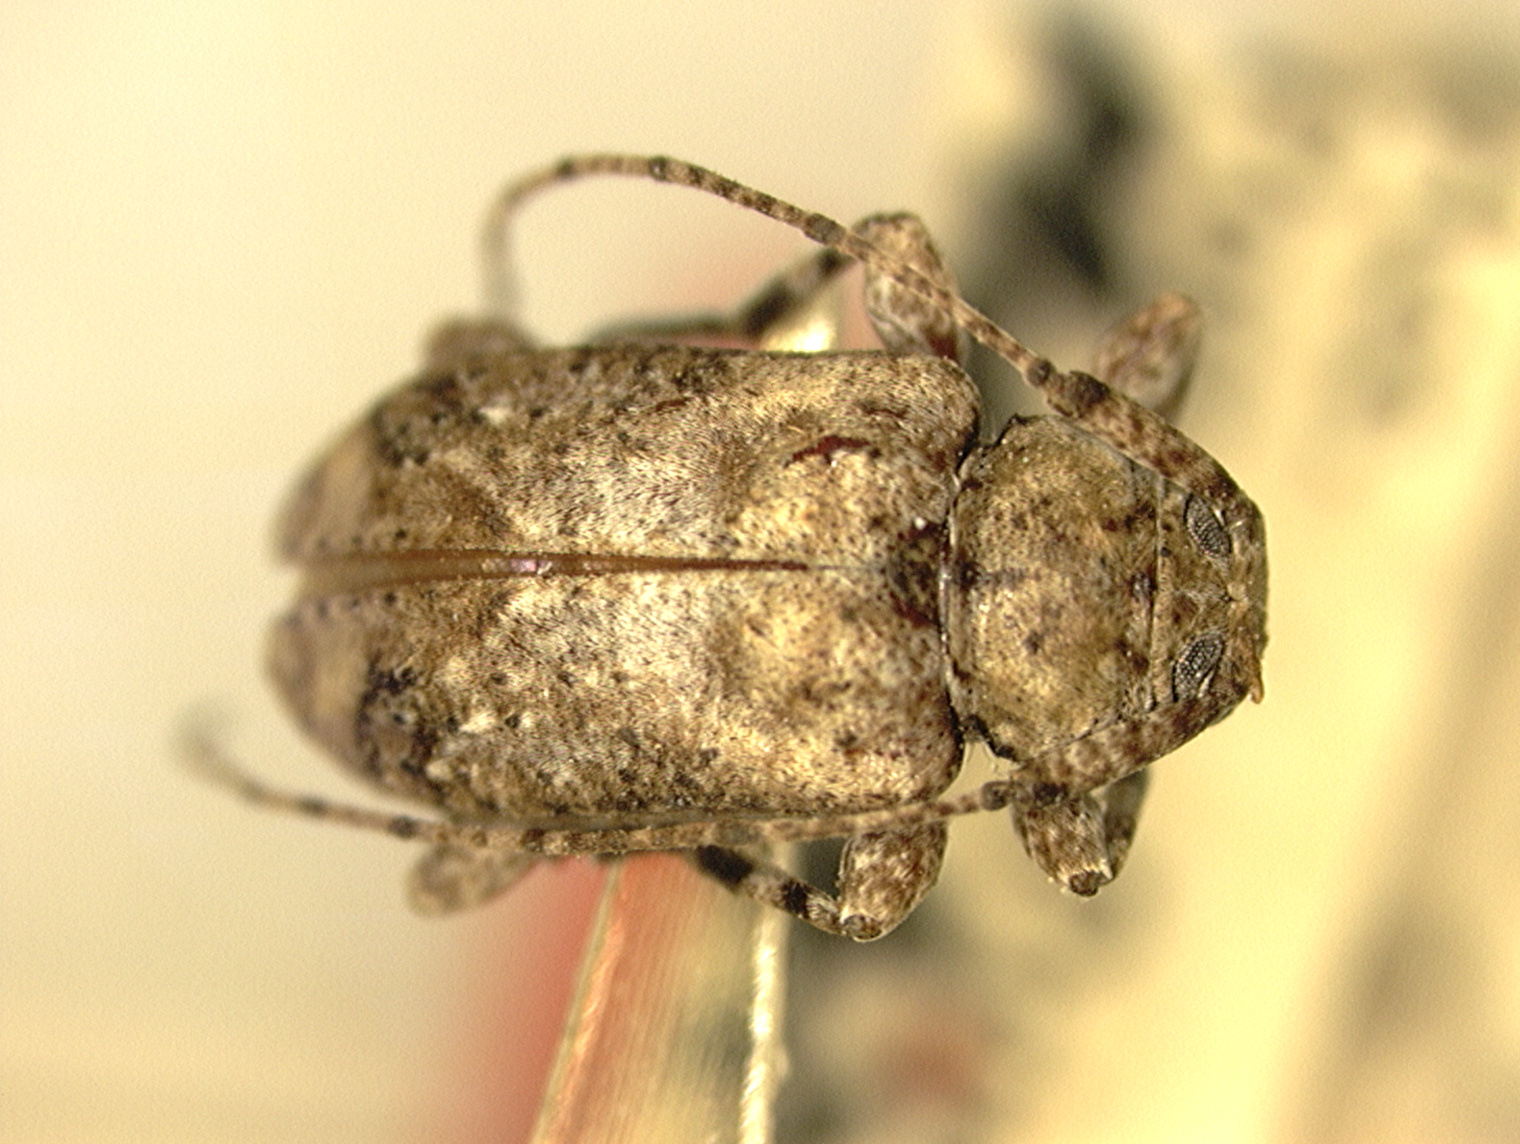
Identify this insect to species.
Leiopus dozieri (also Styloleptus dozieri)
